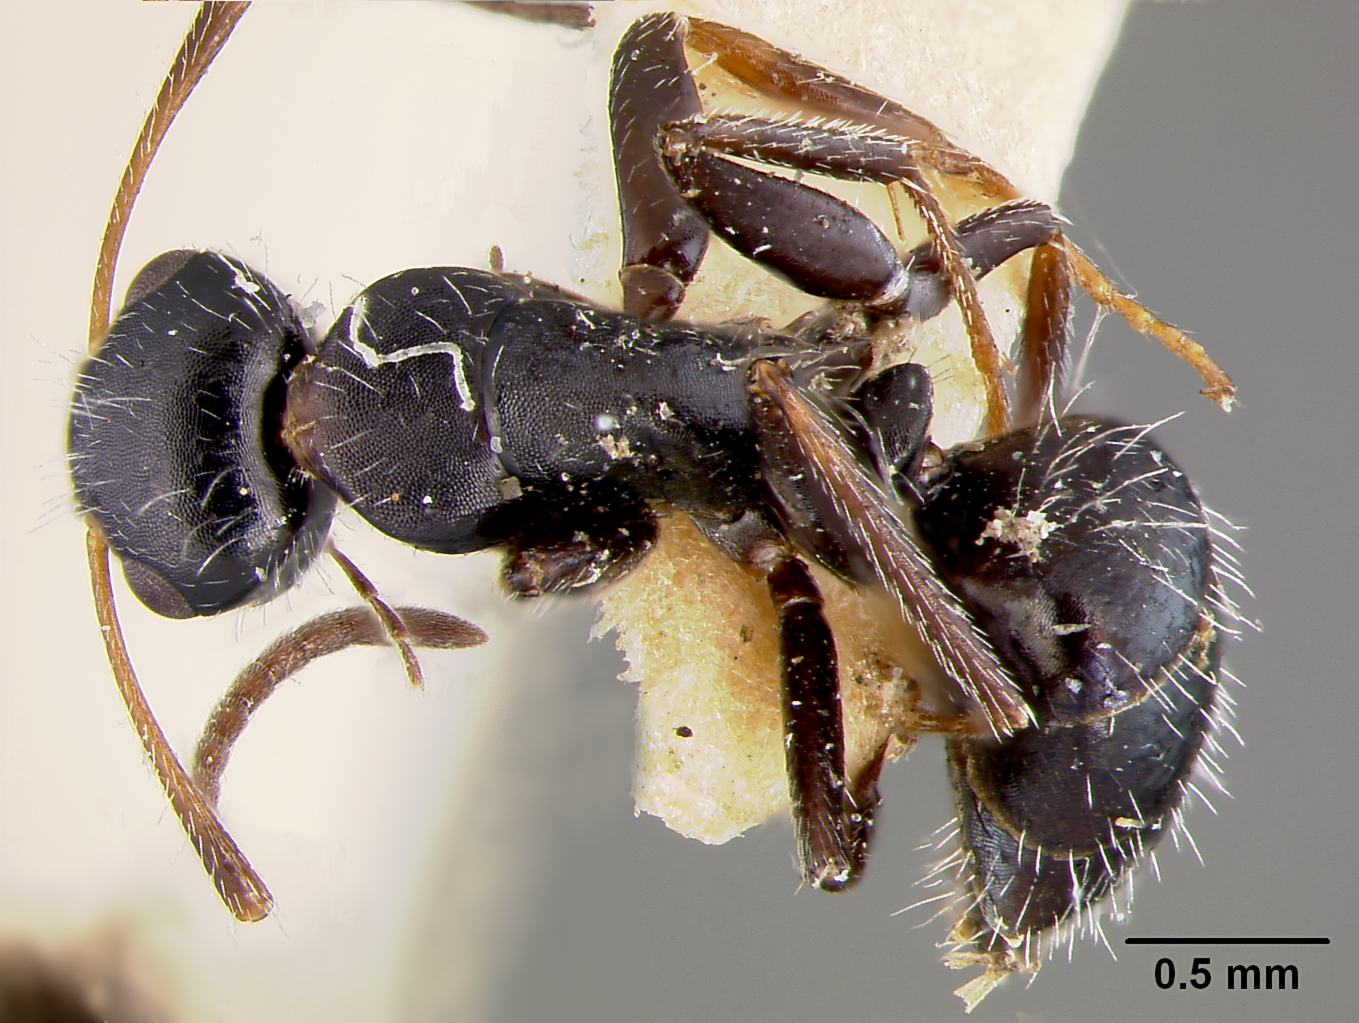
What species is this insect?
Camponotus phytophilus
